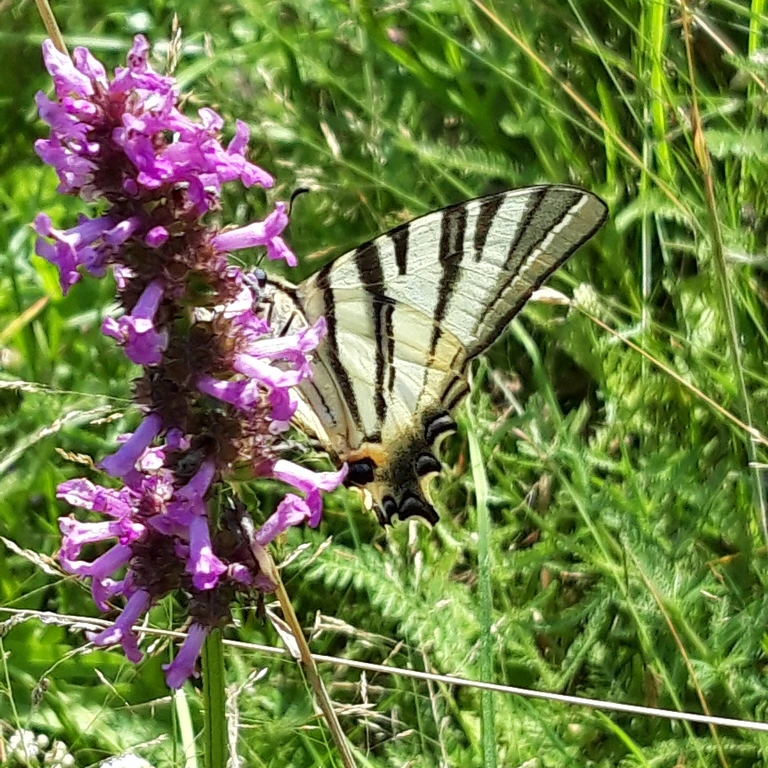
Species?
Iphiclides podalirius
